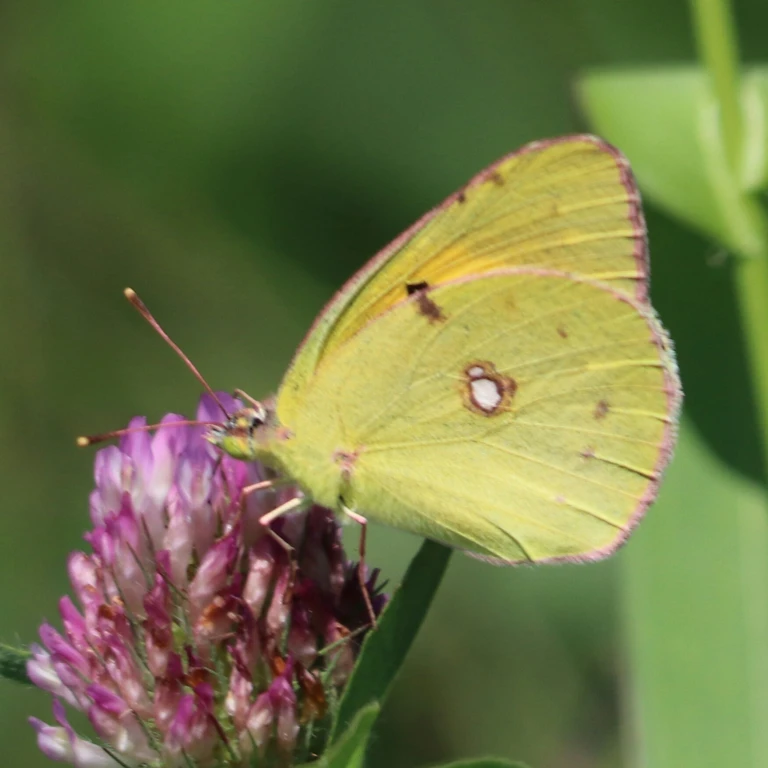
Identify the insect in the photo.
Colias croceus
